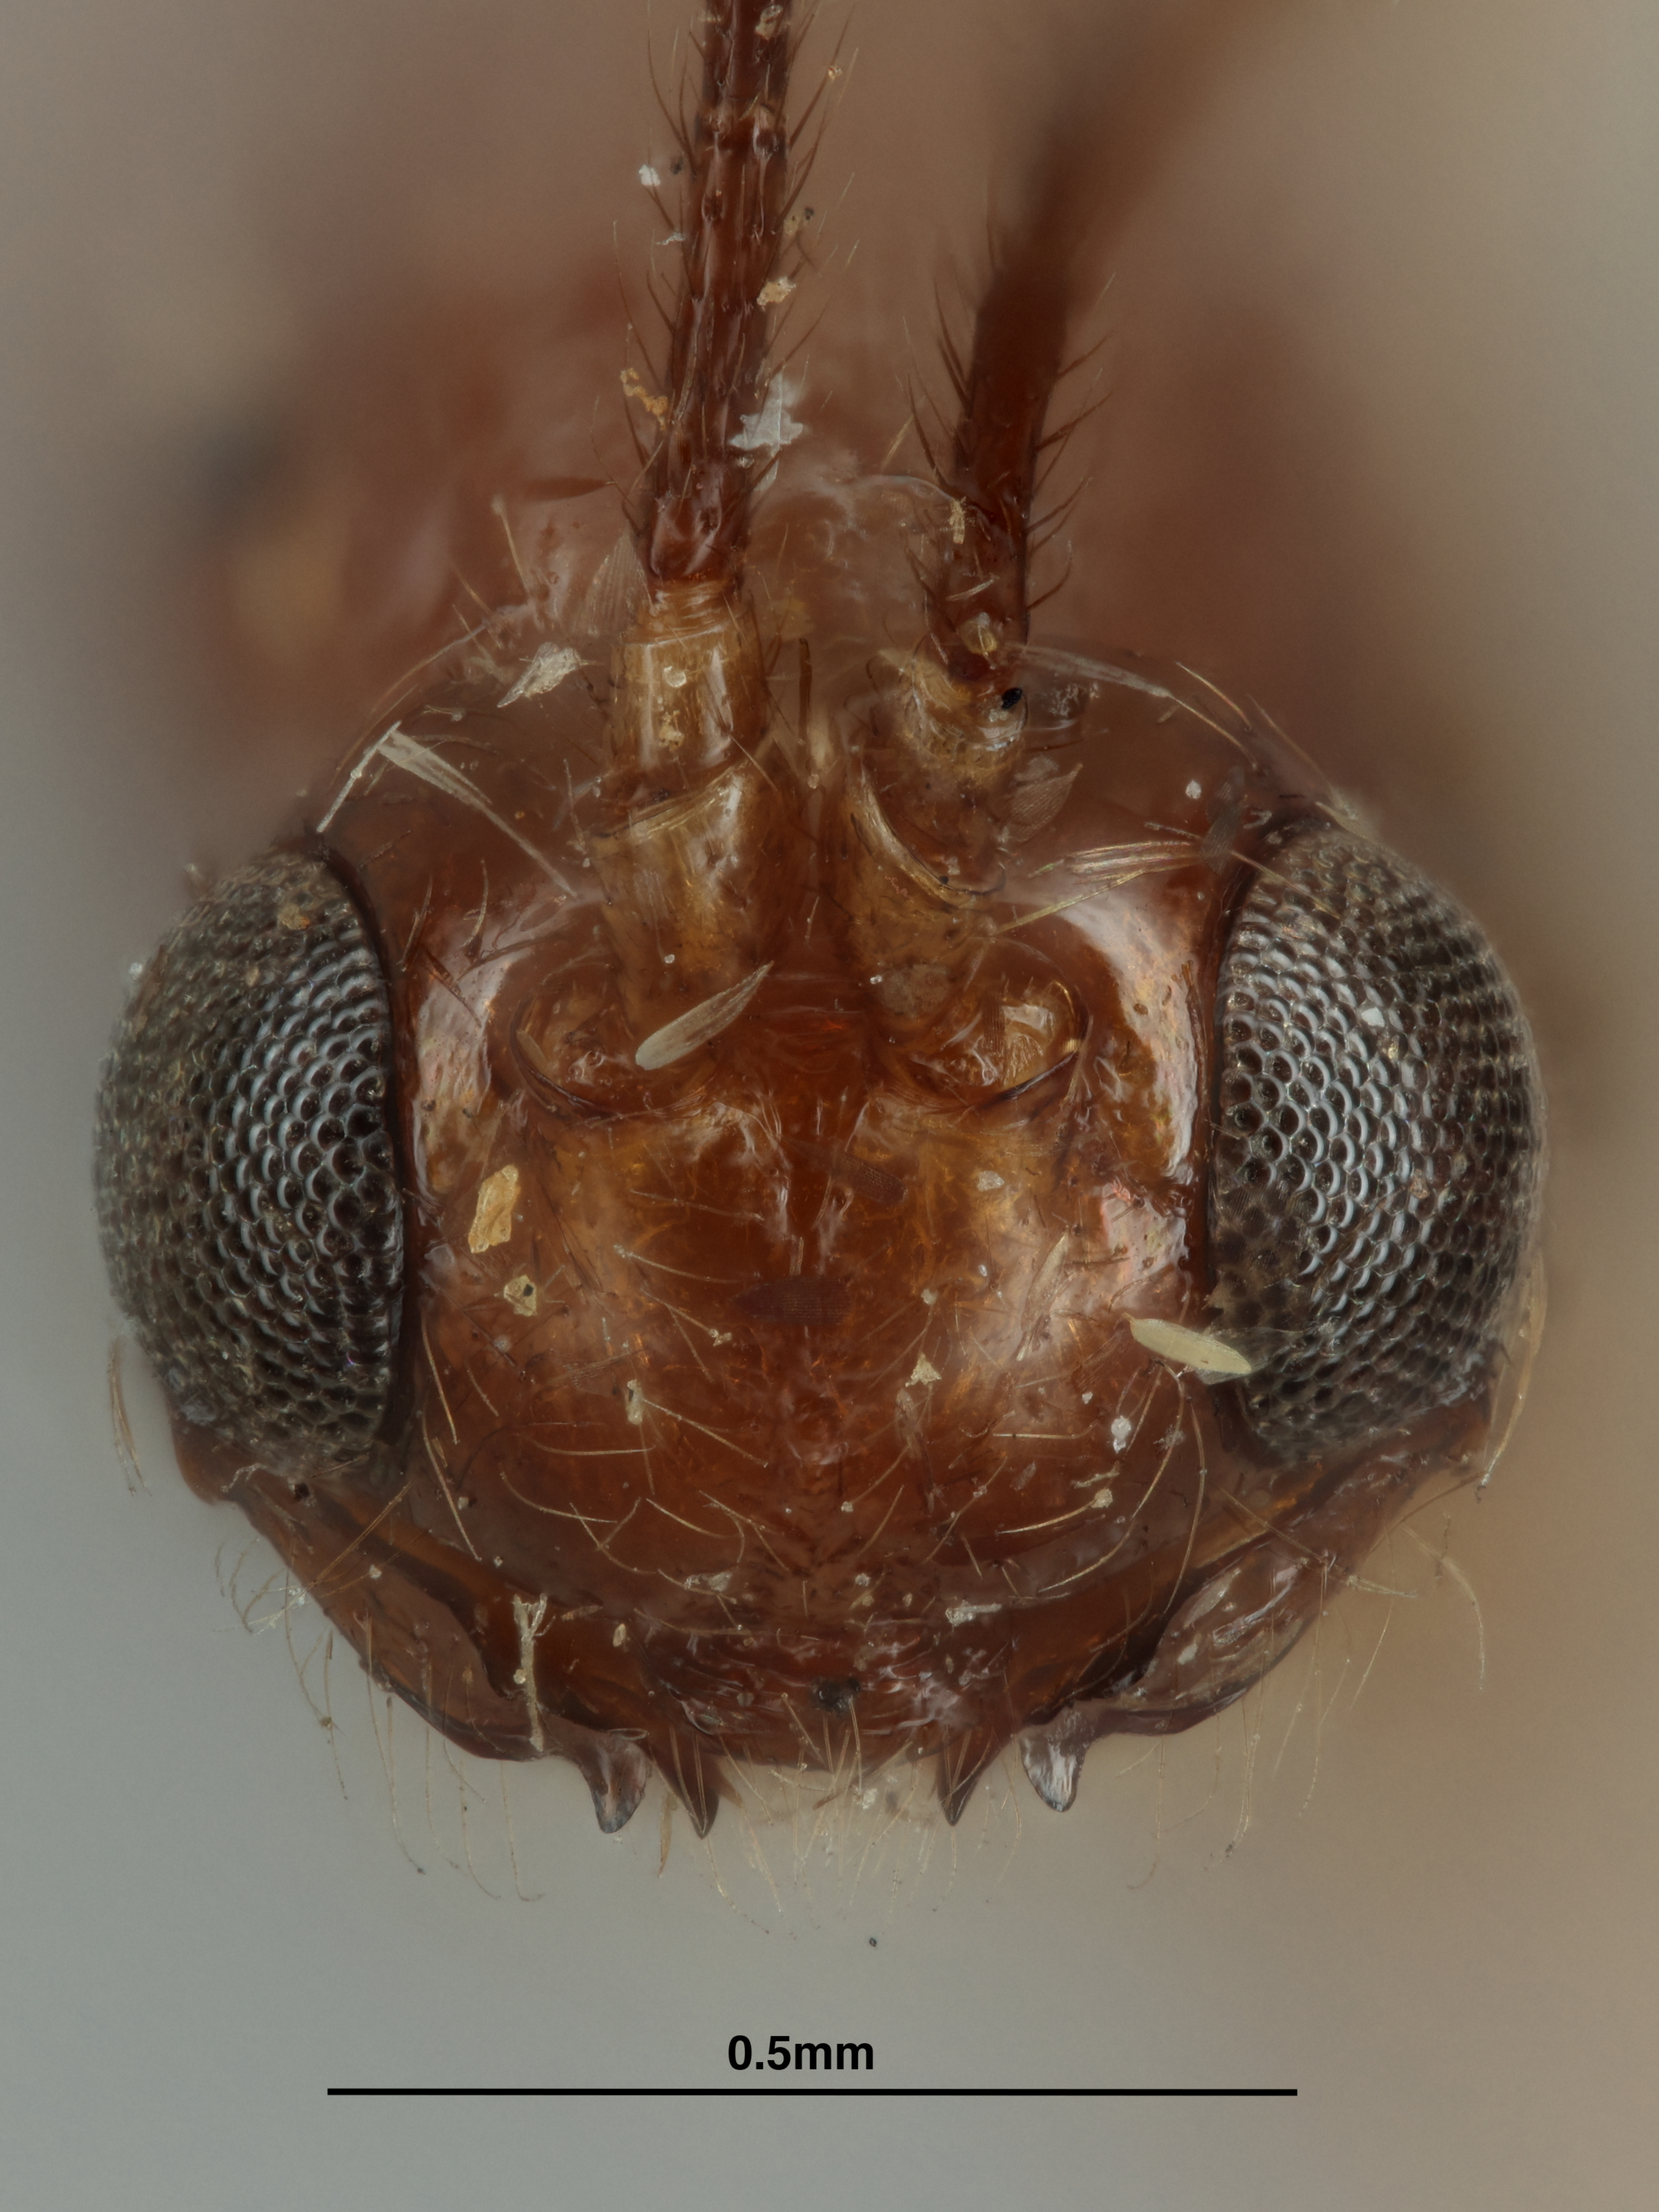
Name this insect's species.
Phaenocarpa vastifica
